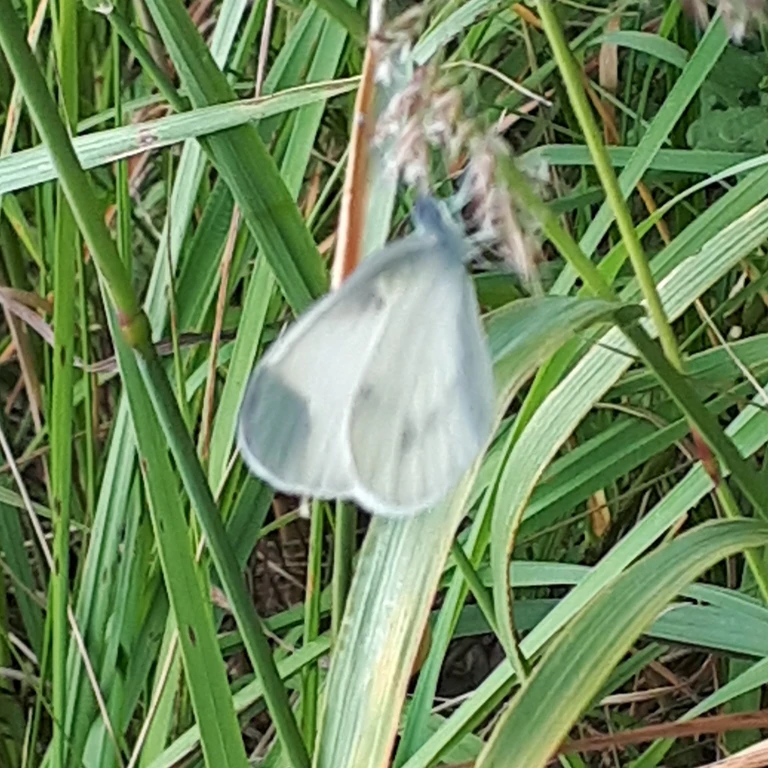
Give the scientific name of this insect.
Leptidea sinapis/juvernica
